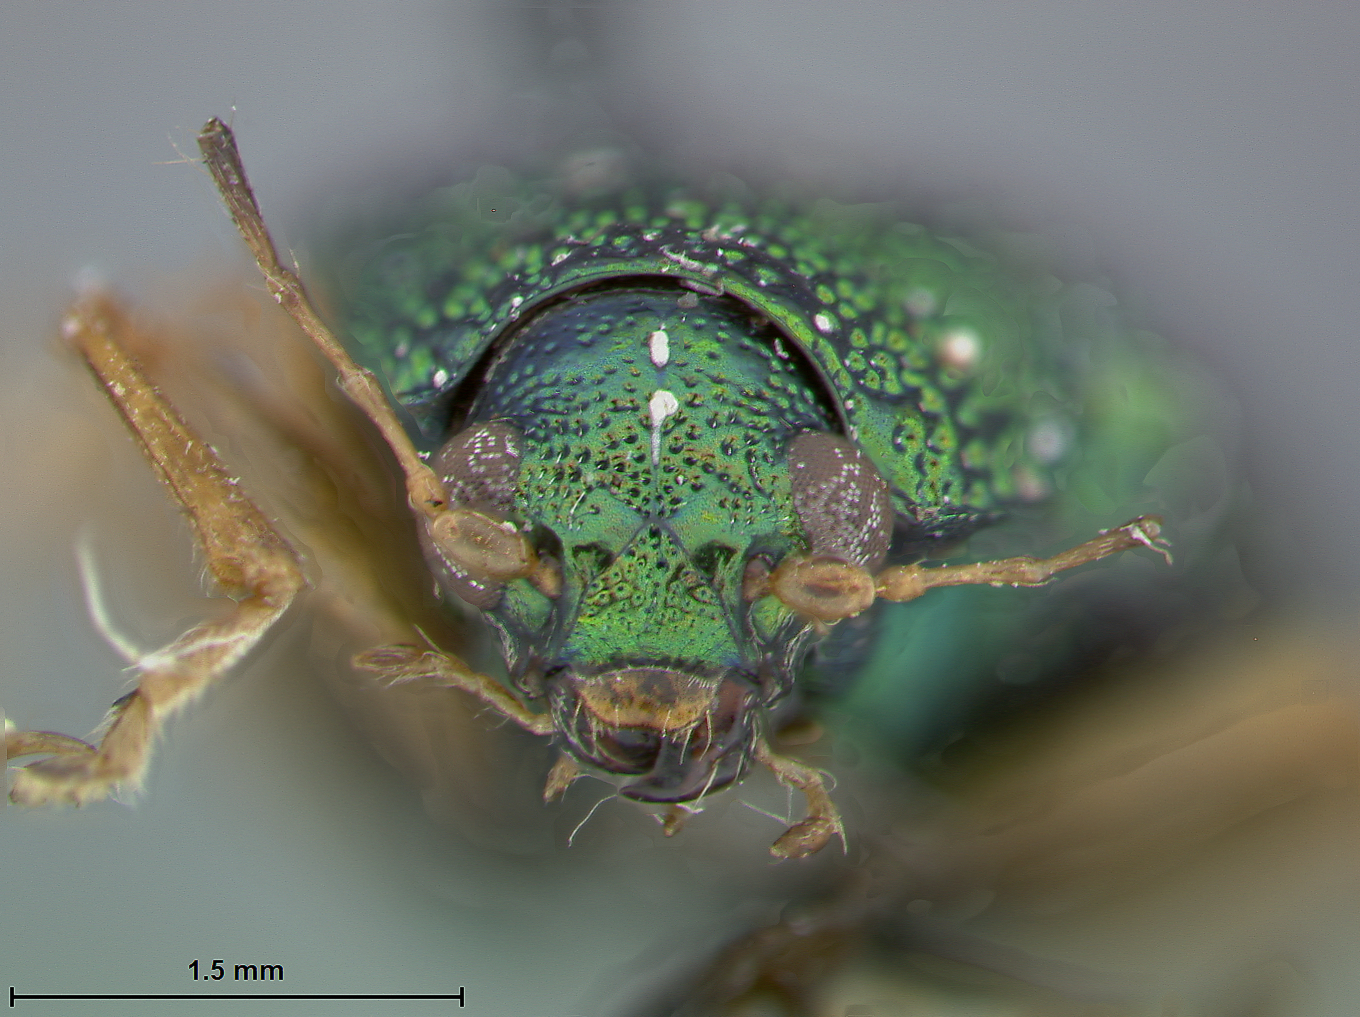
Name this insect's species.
Colaspis ampla
